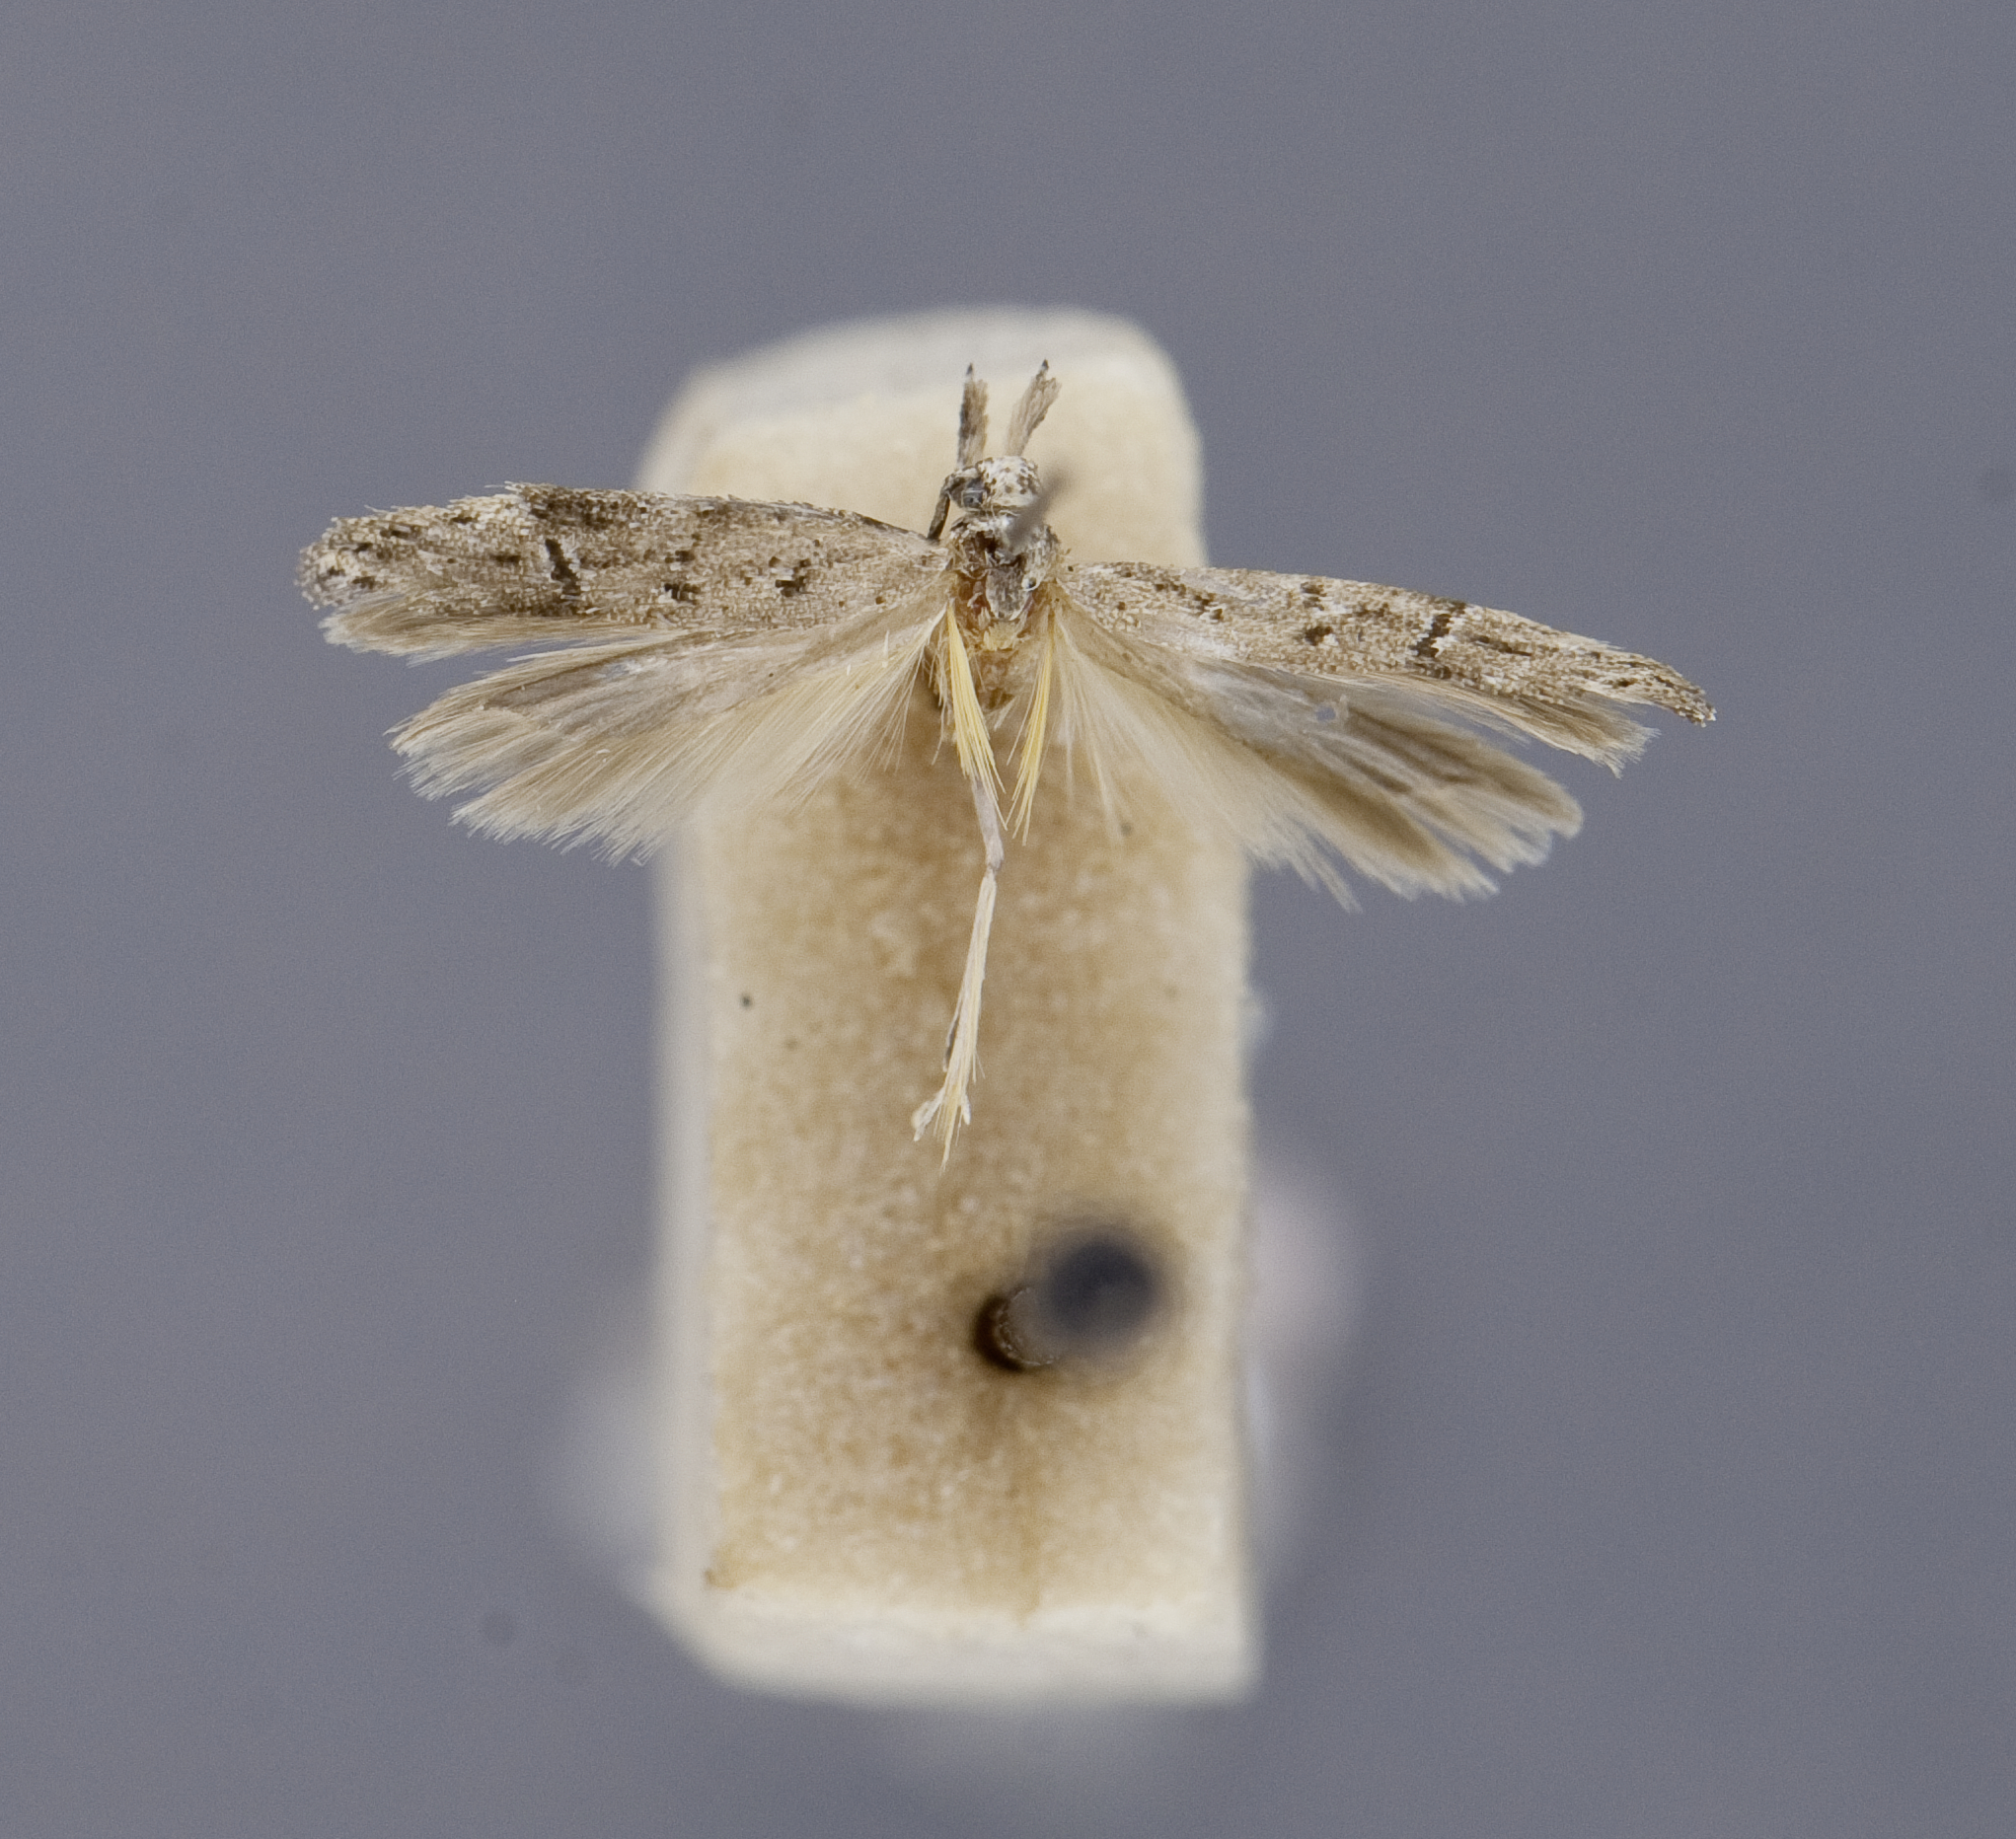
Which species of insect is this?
Coleotechnites elucidella (also Eucordylea elucidella)
